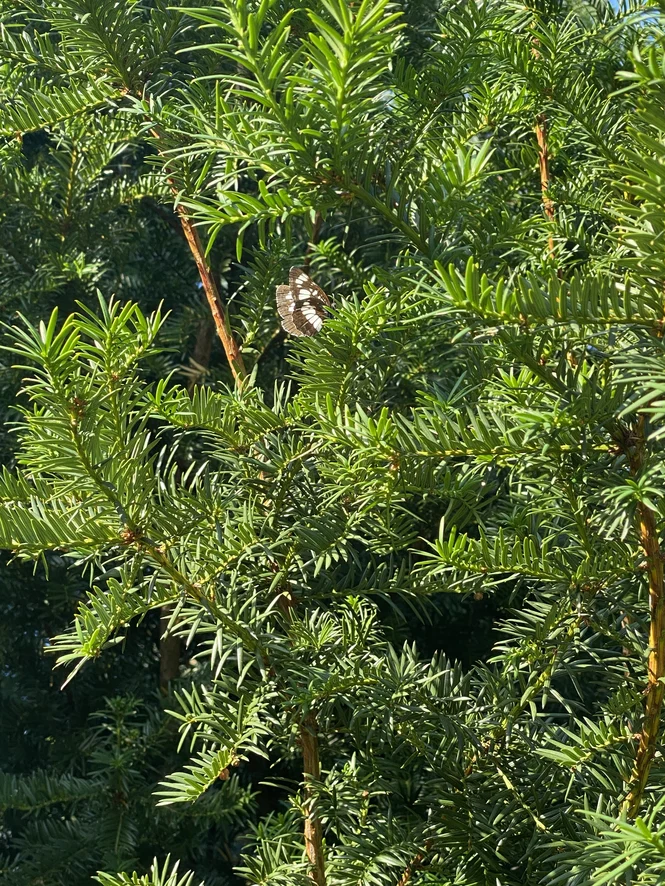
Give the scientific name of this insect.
Neptis rivularis
